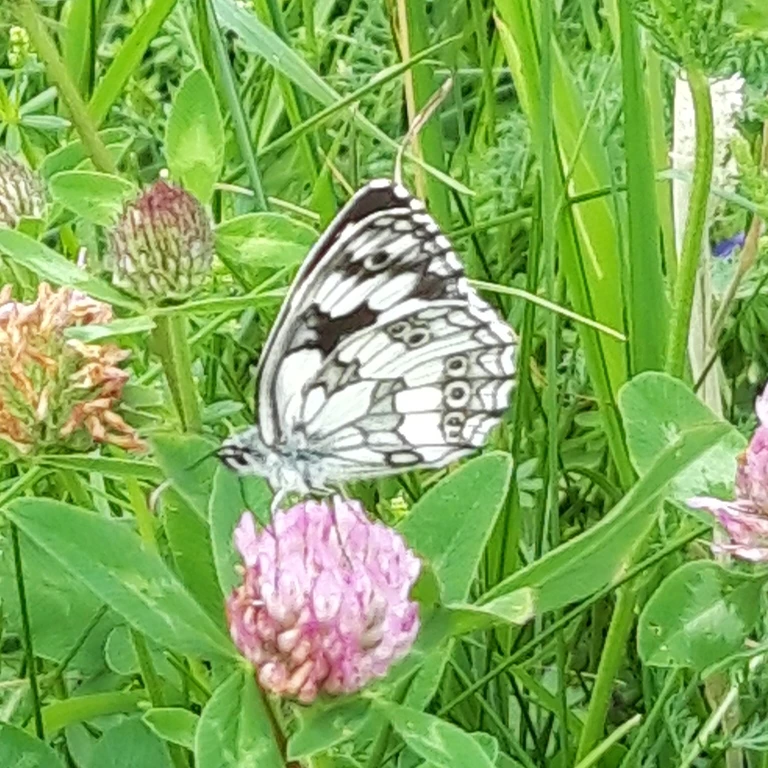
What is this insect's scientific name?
Melanargia galathea
